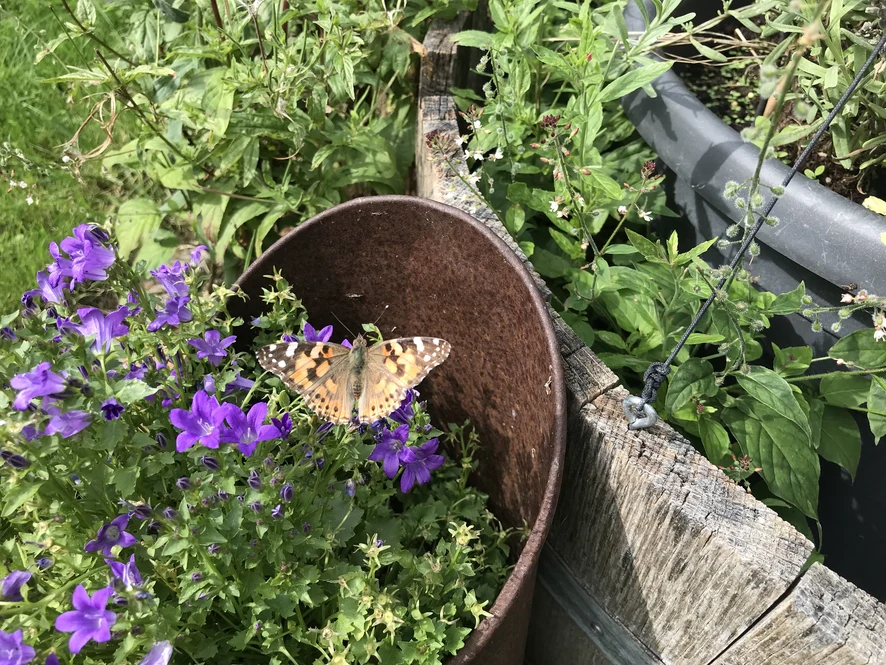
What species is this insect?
Vanessa cardui
